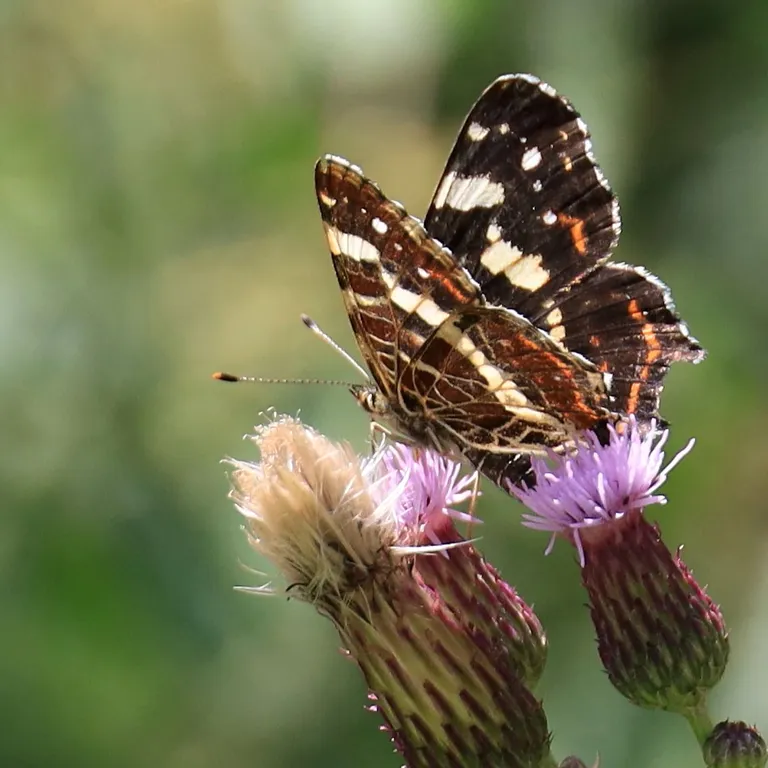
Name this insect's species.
Araschnia levana
